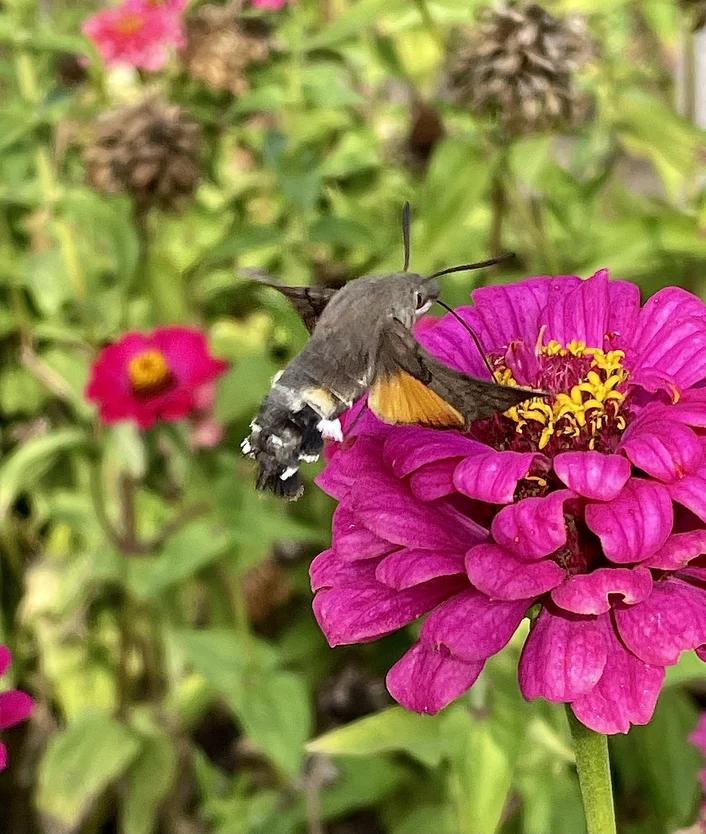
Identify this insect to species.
Macroglossum stellatarum
